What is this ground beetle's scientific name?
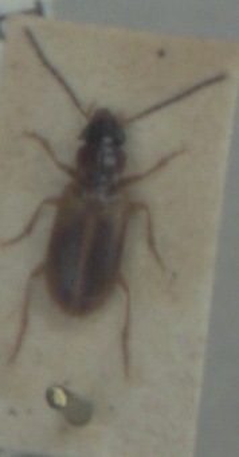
Anthracus consputus
